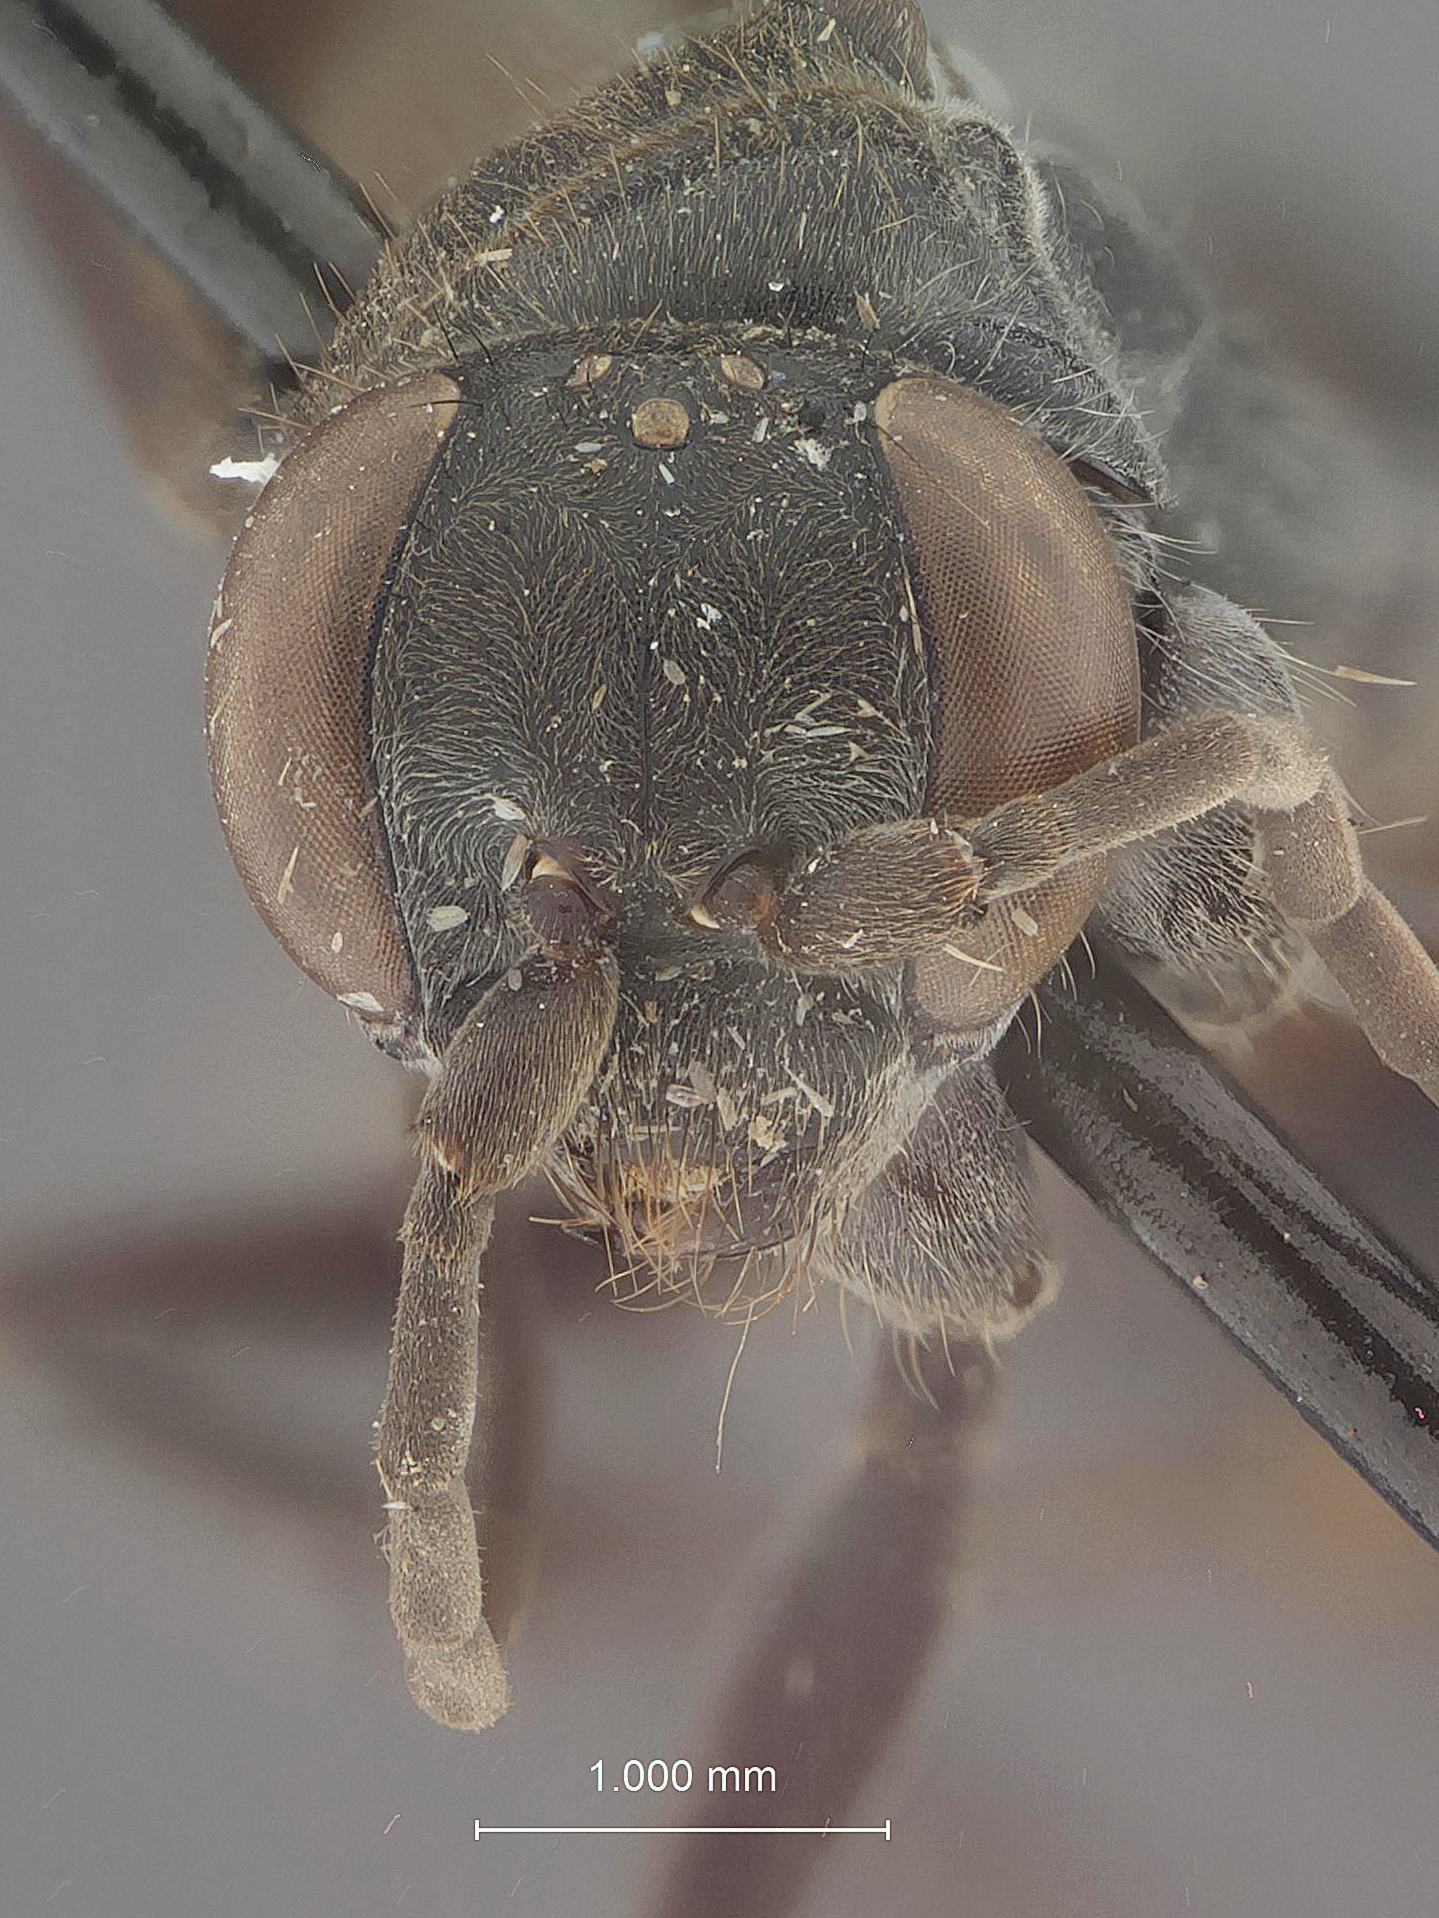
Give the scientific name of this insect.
Dipogon papago
